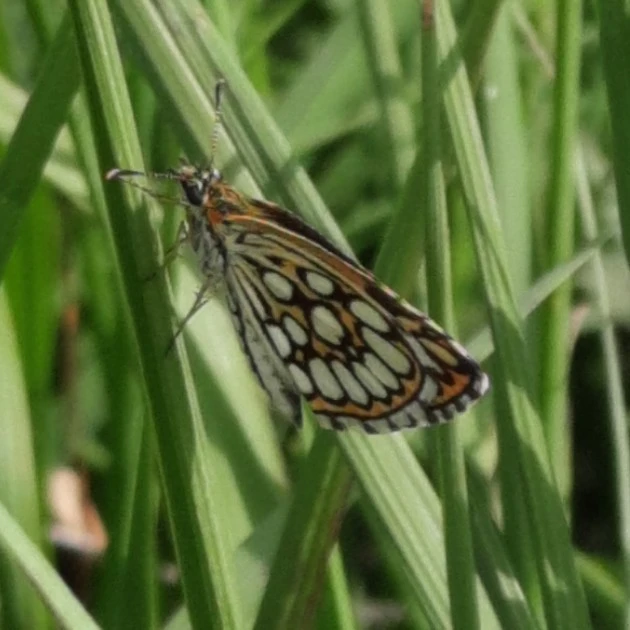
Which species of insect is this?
Heteropterus morpheus
